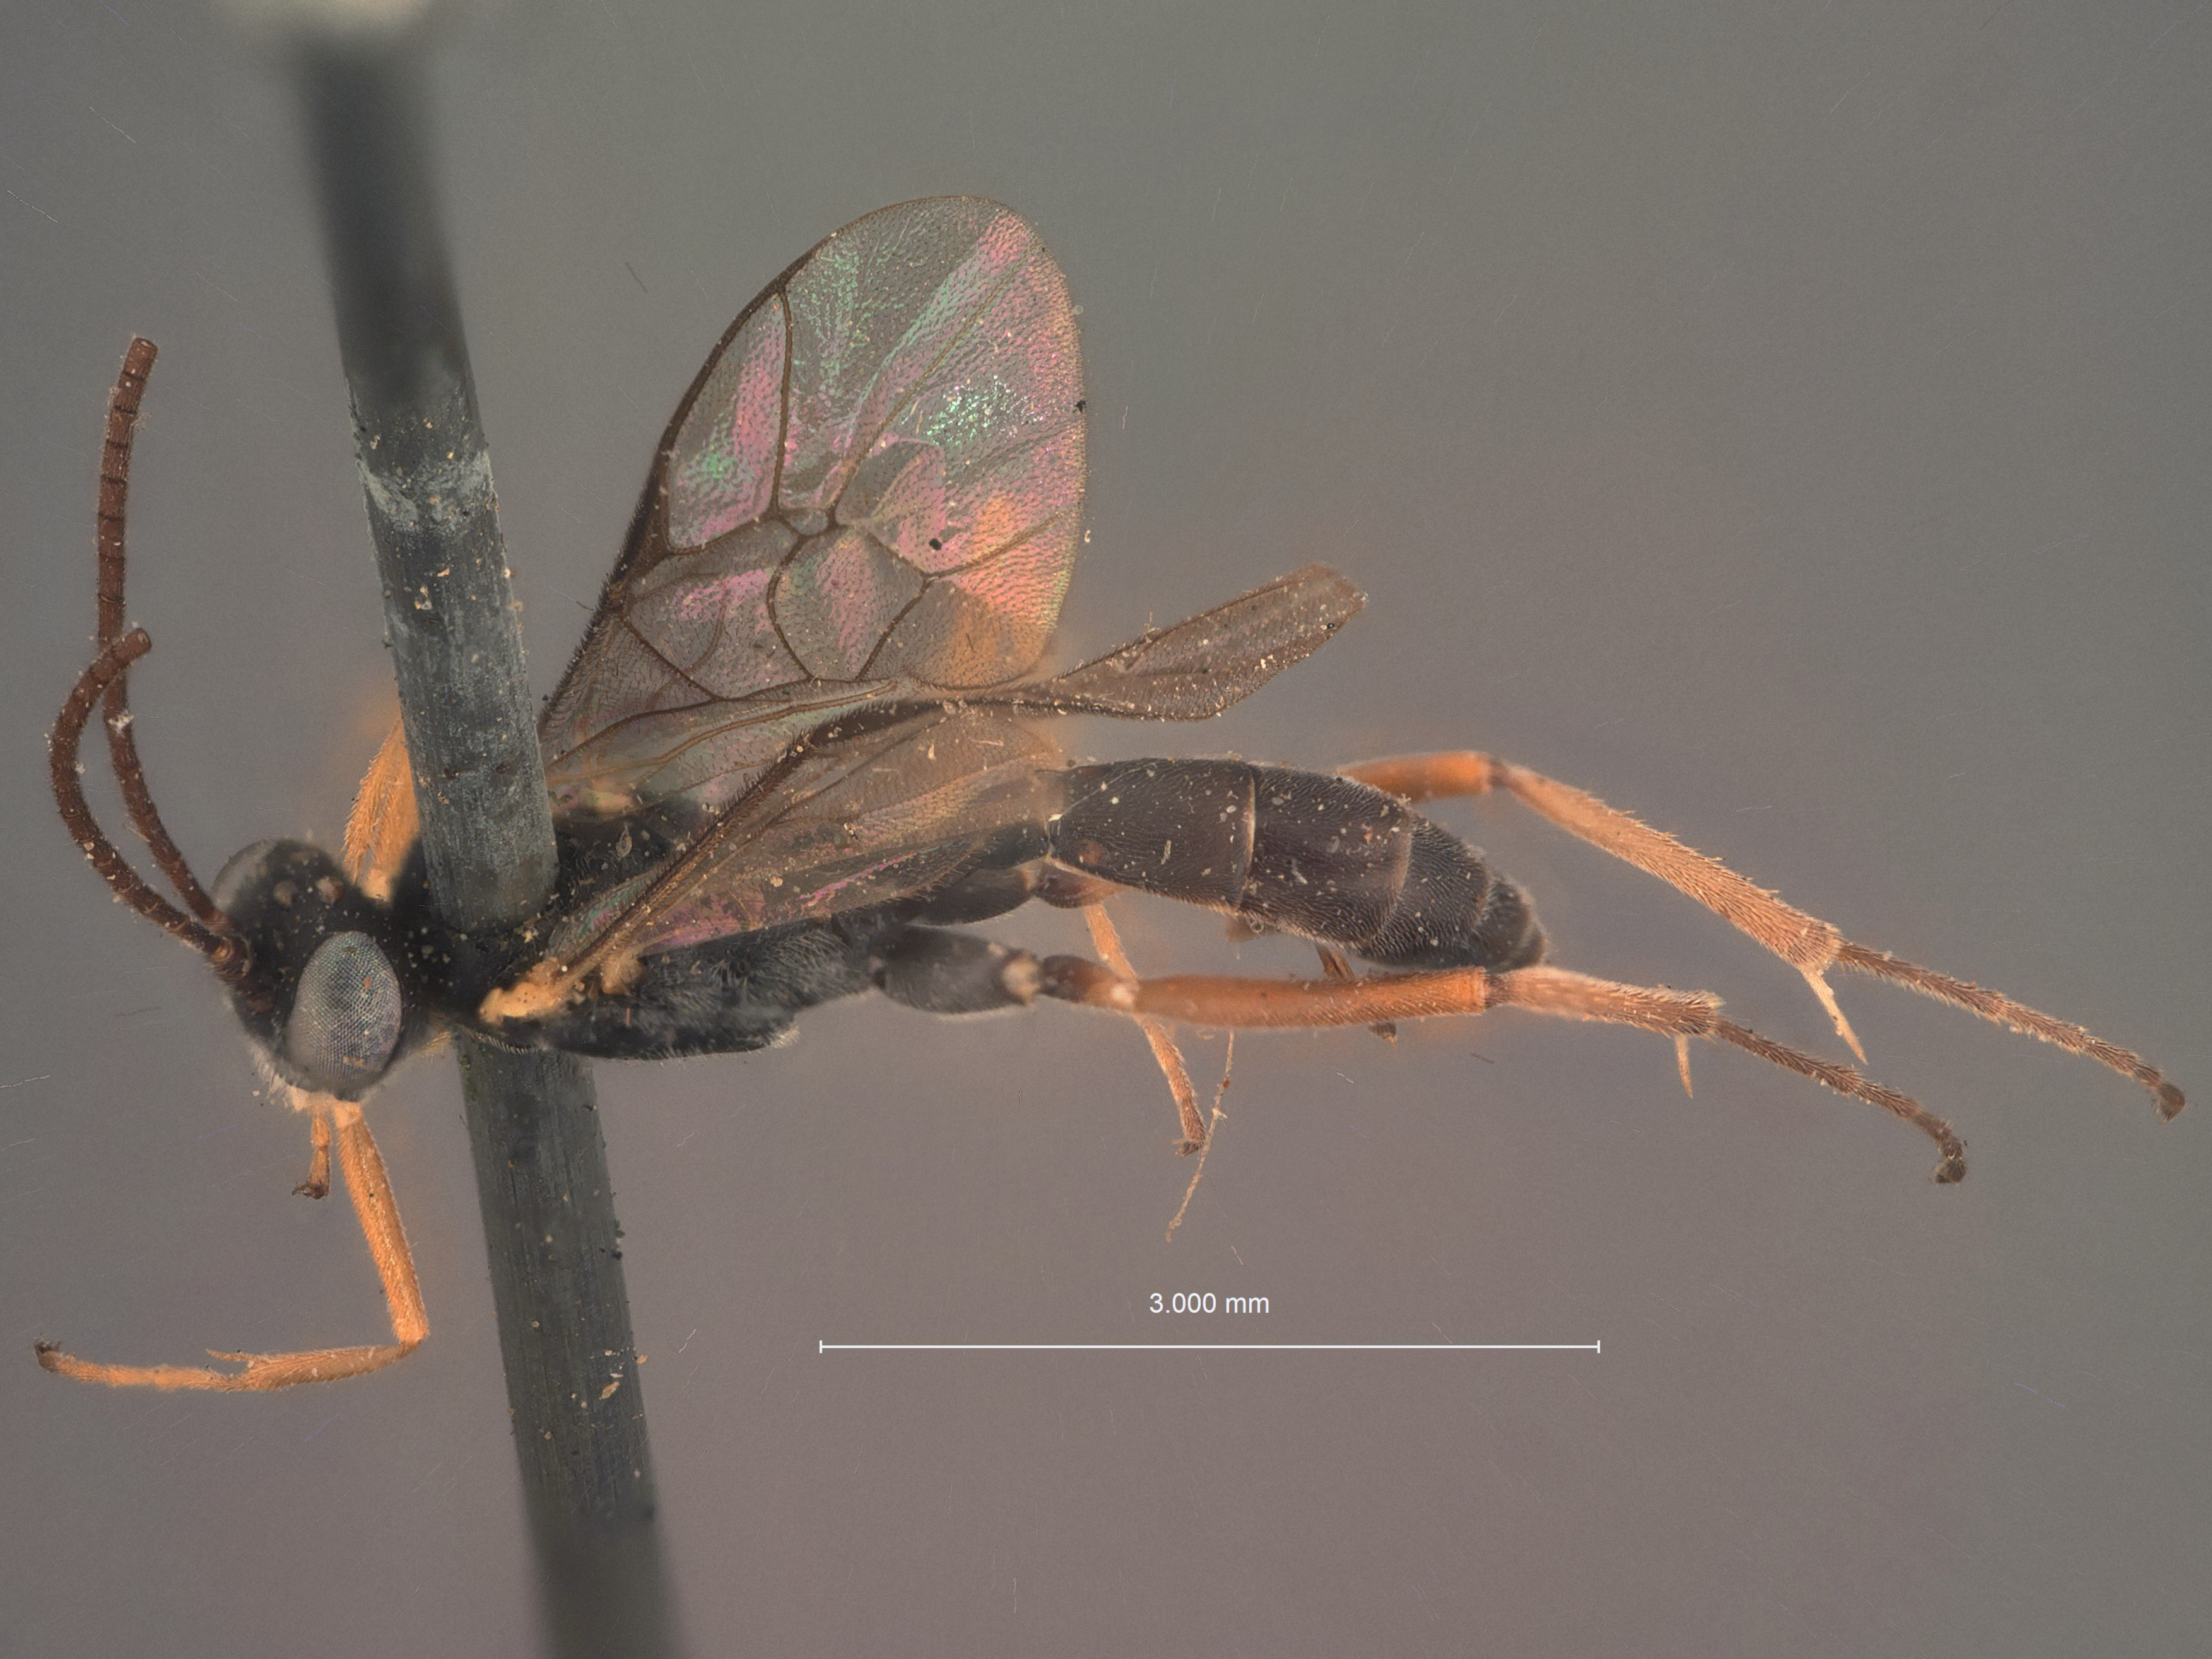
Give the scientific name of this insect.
Ameloctonus popoffensis
